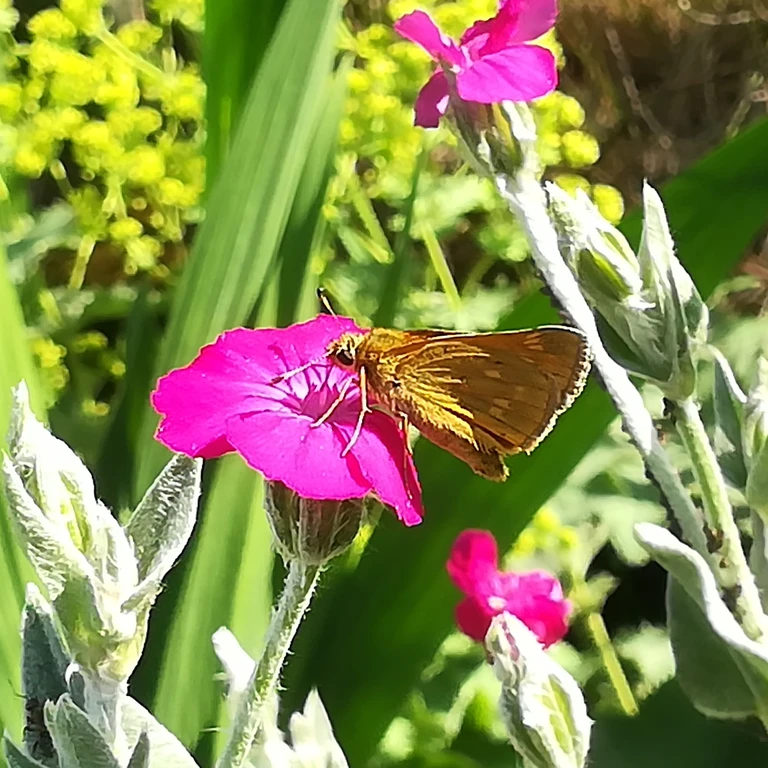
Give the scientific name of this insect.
Ochlodes sylvanus (also Ochlodes venata)
